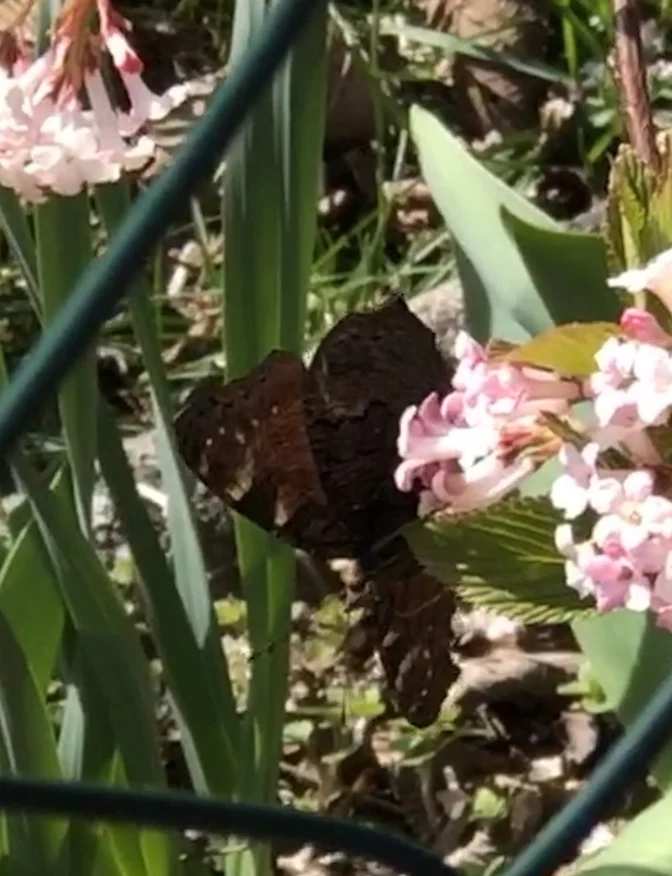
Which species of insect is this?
Aglais io
